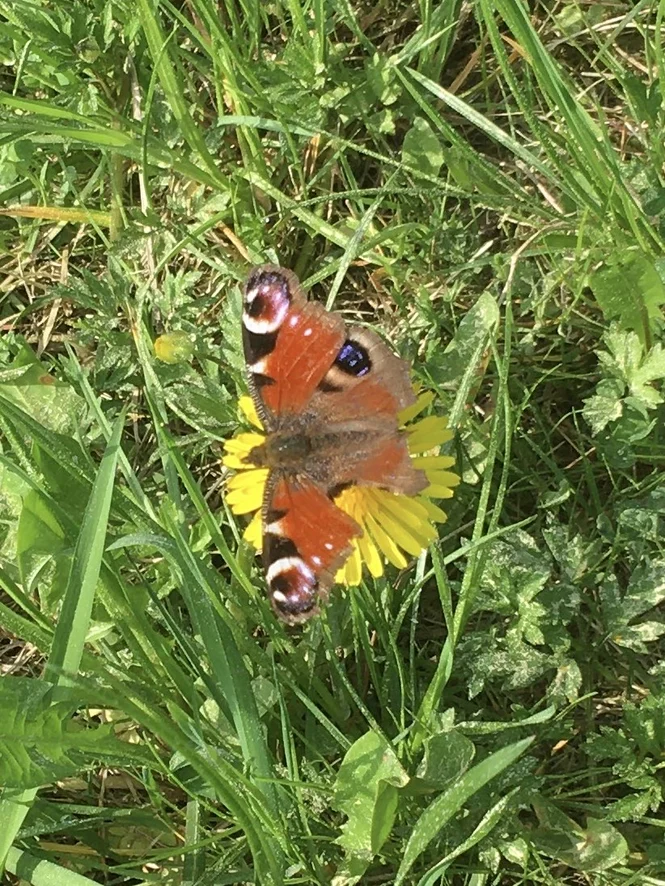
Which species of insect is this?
Aglais io
